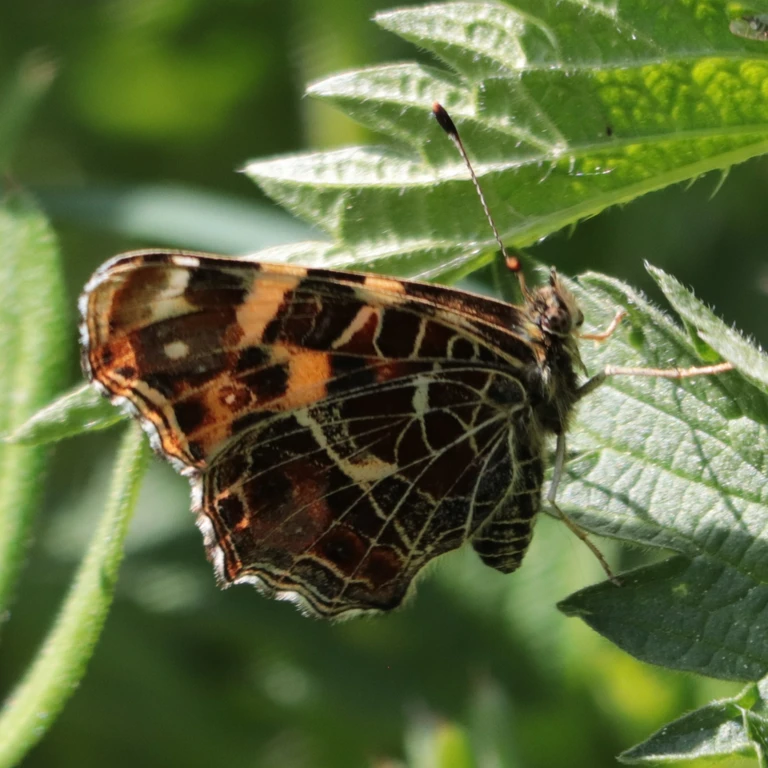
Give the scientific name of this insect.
Araschnia levana
